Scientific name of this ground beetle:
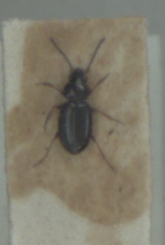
Bembidion obtusum
